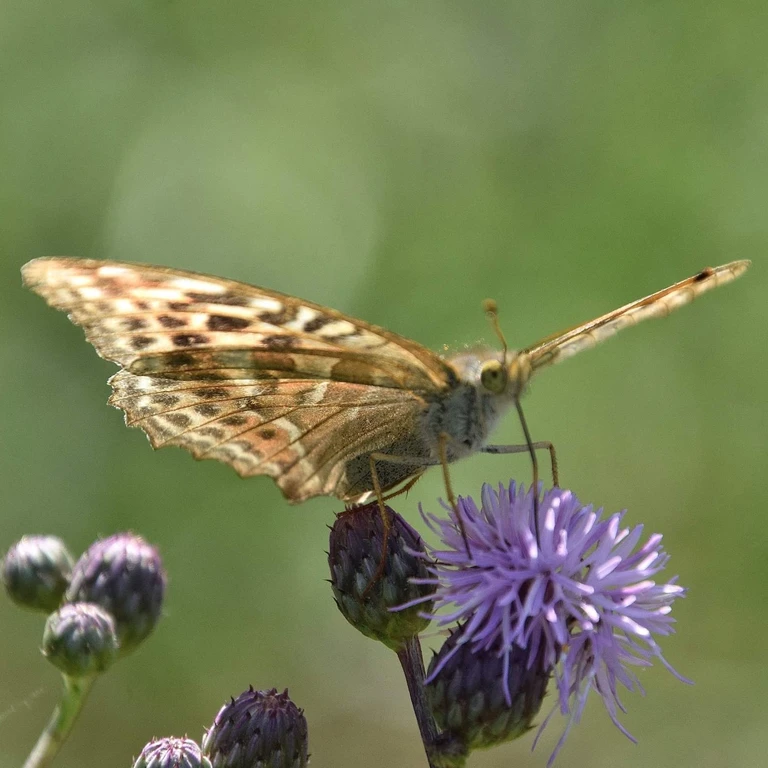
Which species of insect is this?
Argynnis paphia
